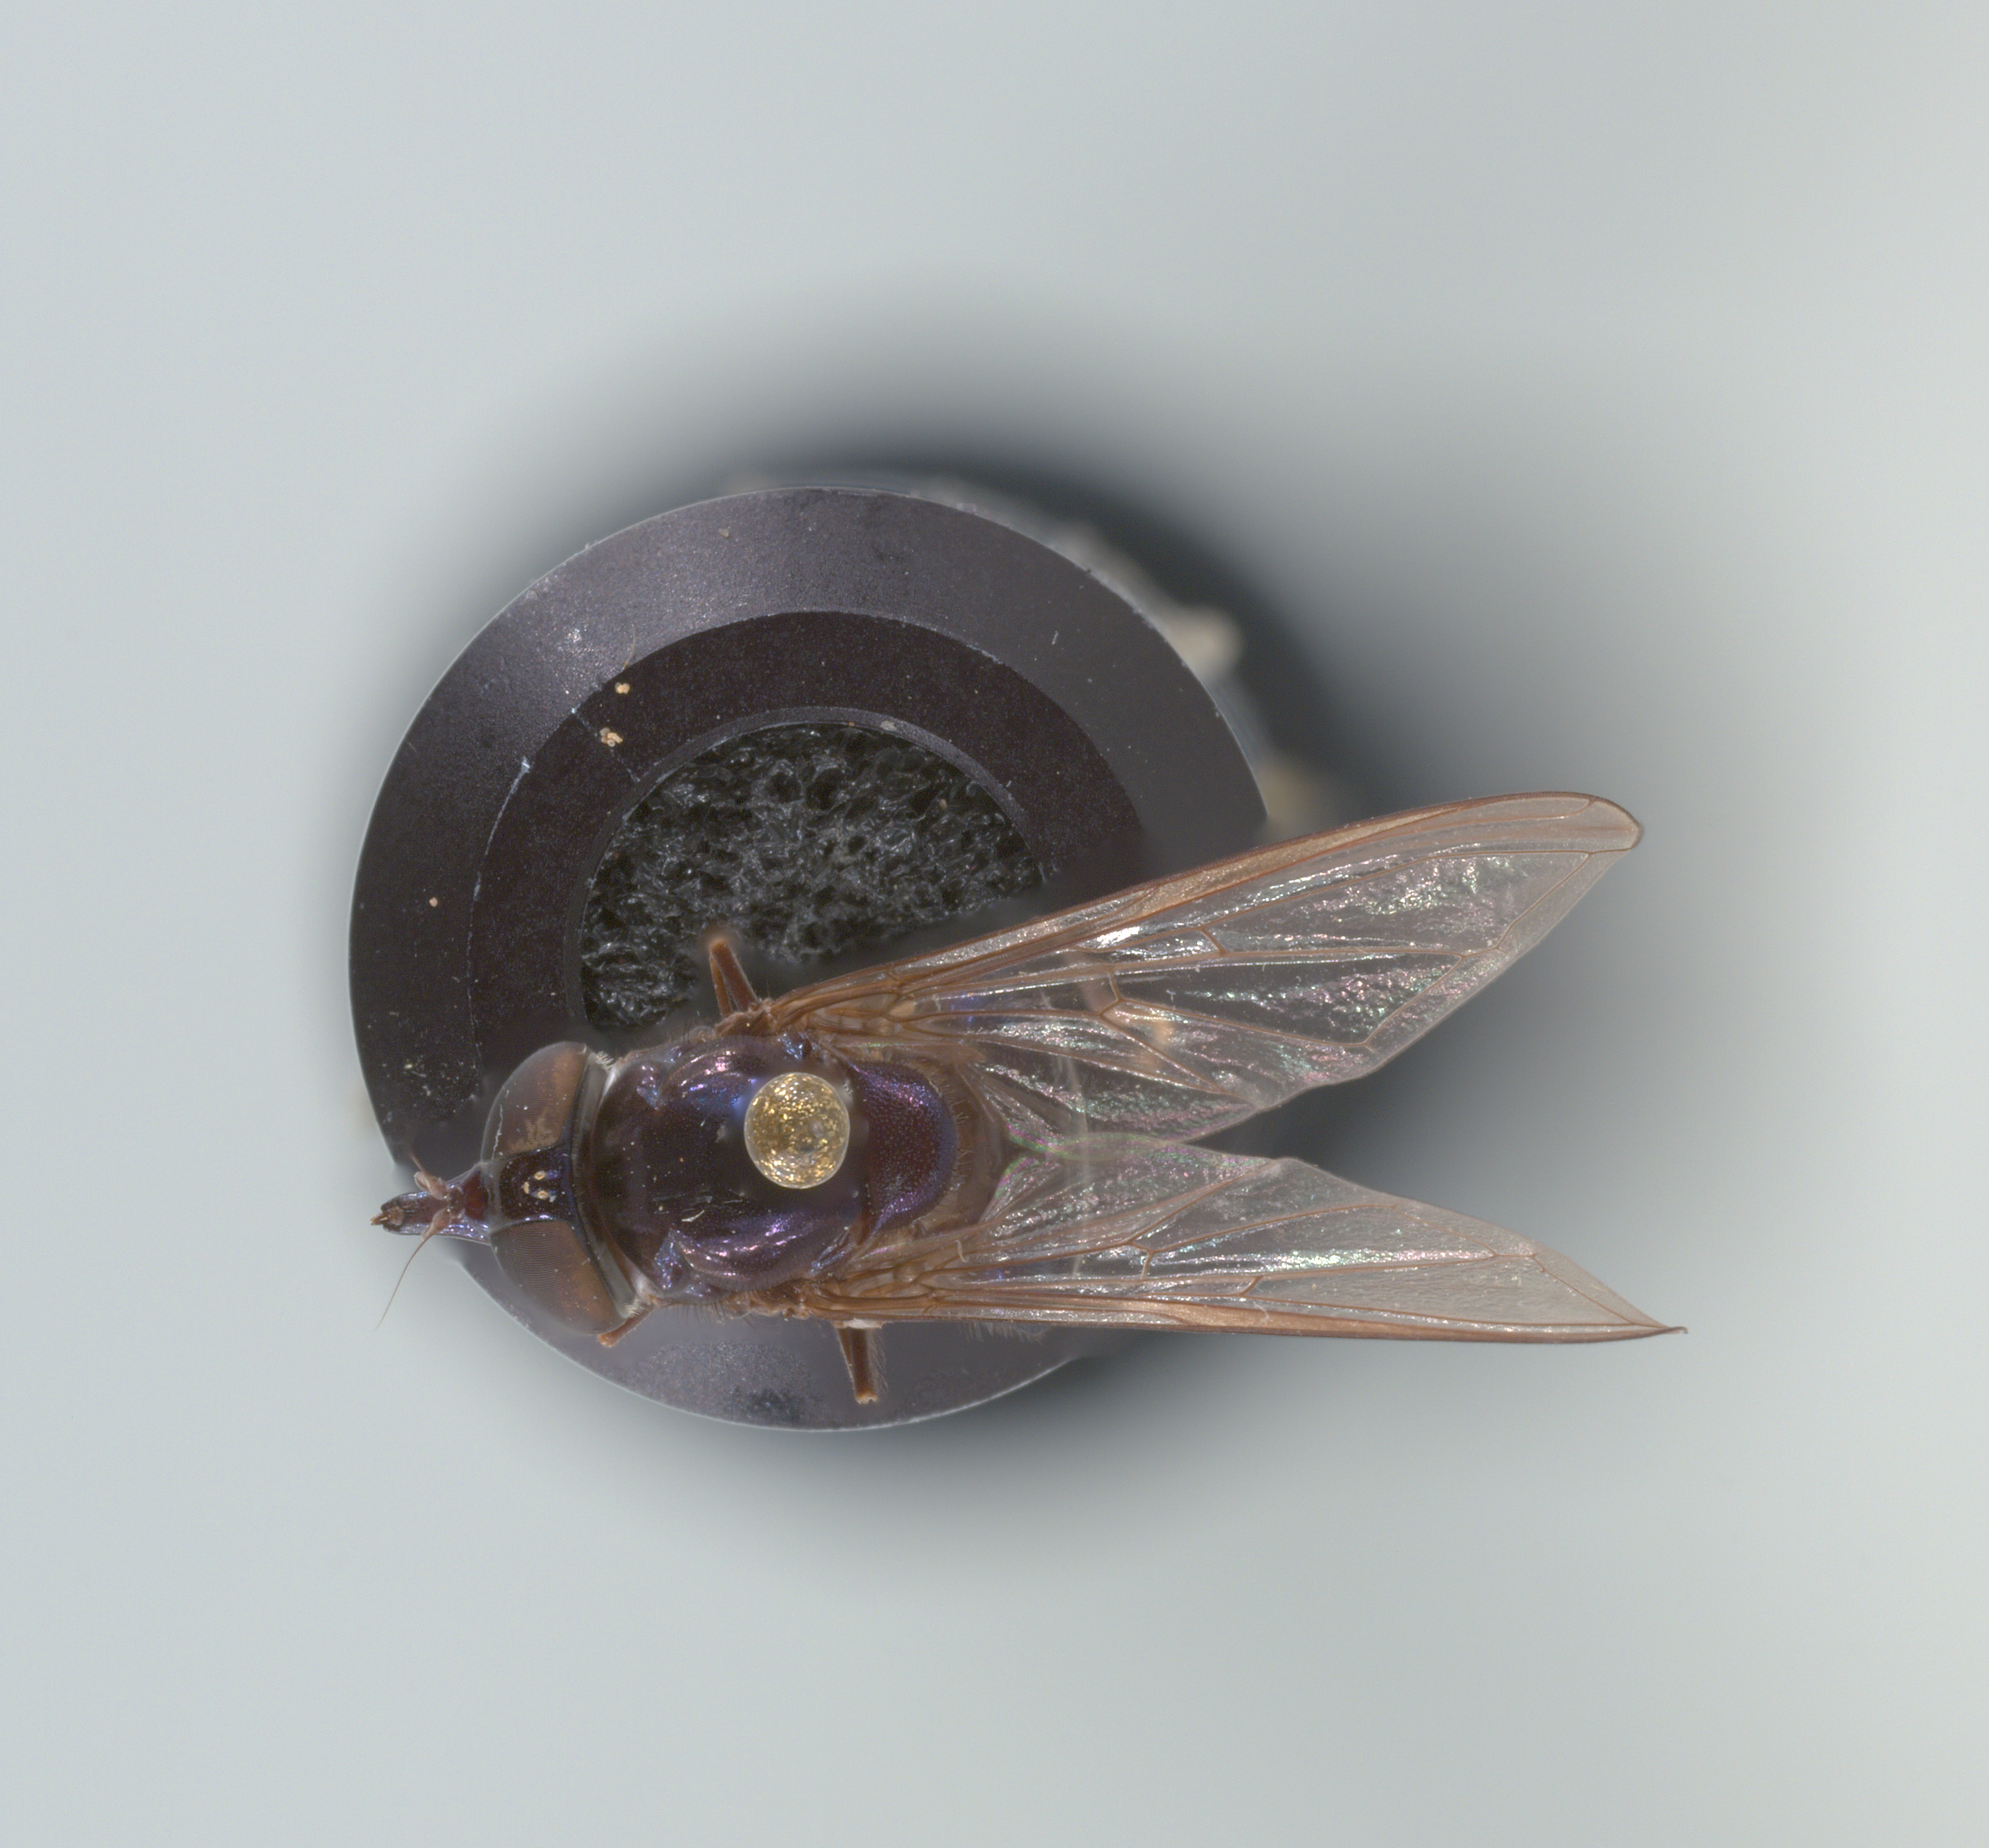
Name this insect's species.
Rhingia cyanoprora
